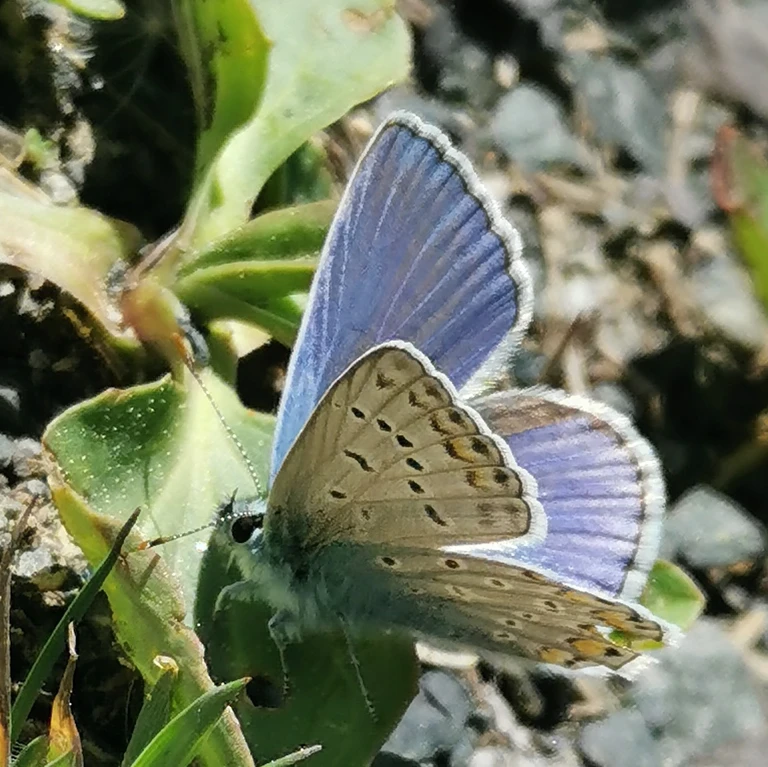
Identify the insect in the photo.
Polyommatus icarus
